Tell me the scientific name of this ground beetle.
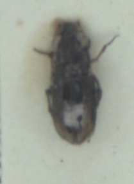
Notiophilus biguttatus
